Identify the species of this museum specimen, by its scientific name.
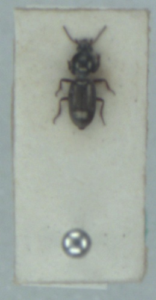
Dyschirius thoracicus
